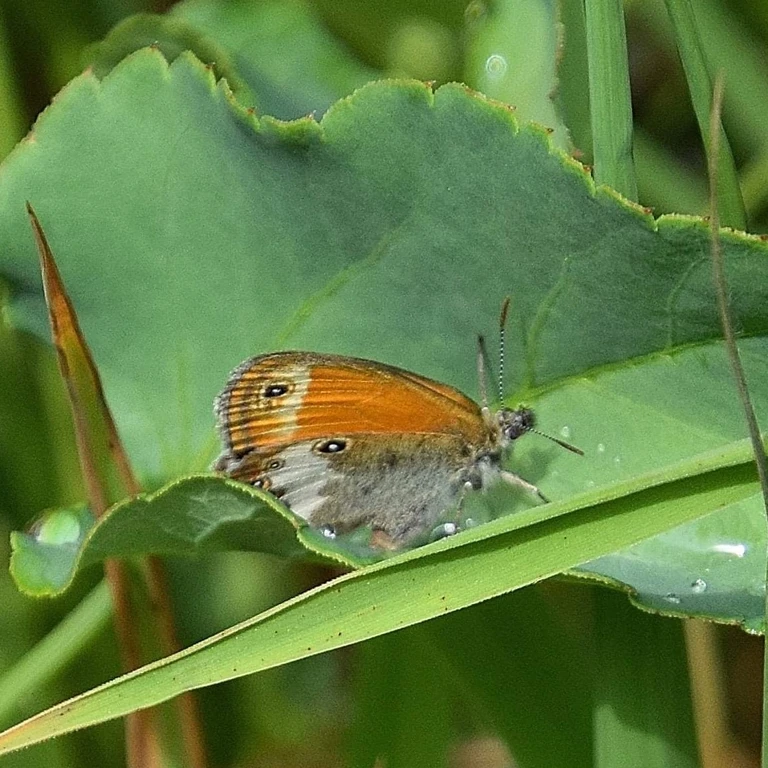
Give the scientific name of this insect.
Coenonympha arcania
